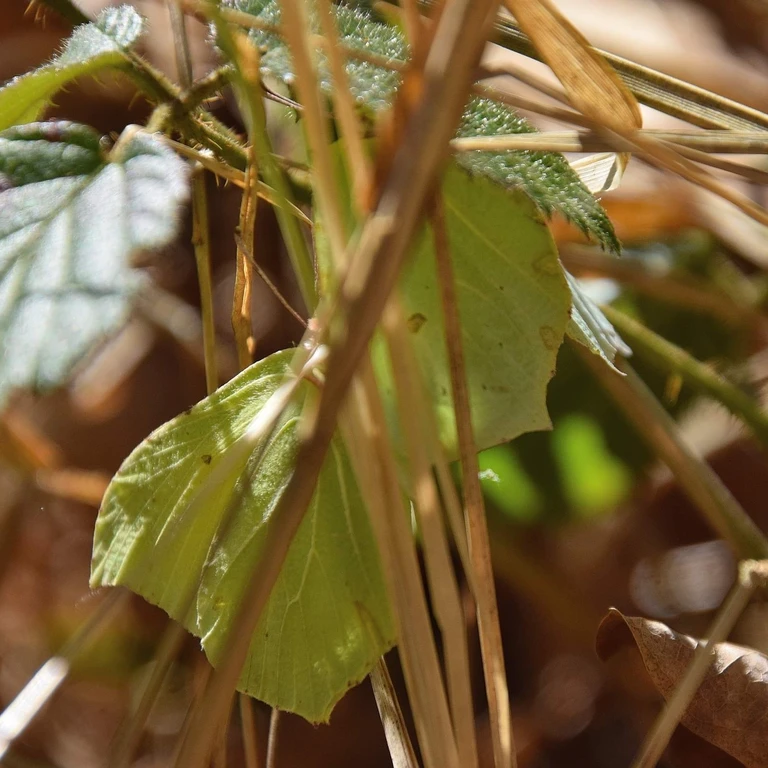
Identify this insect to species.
Gonepteryx rhamni
